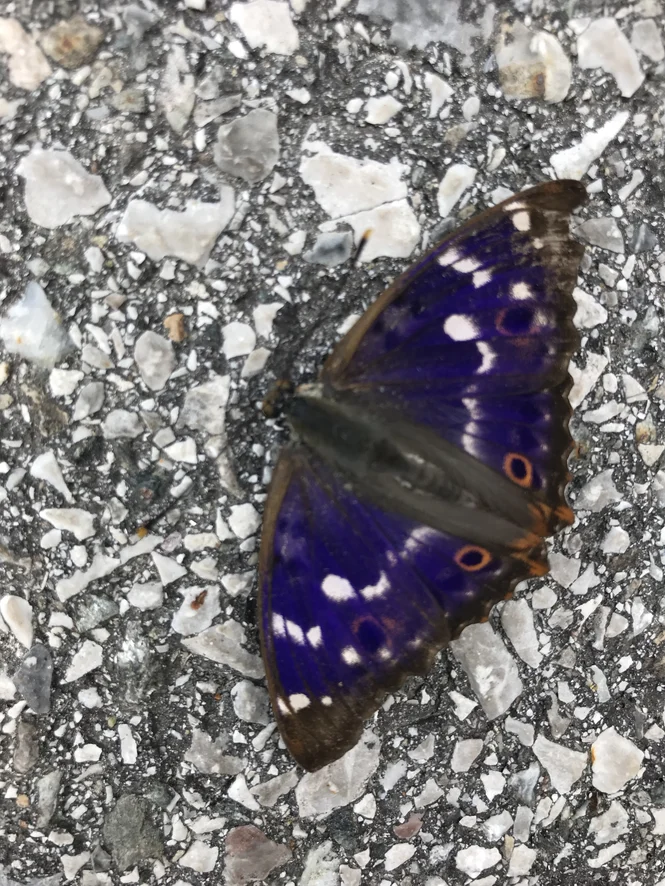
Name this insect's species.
Apatura ilia
